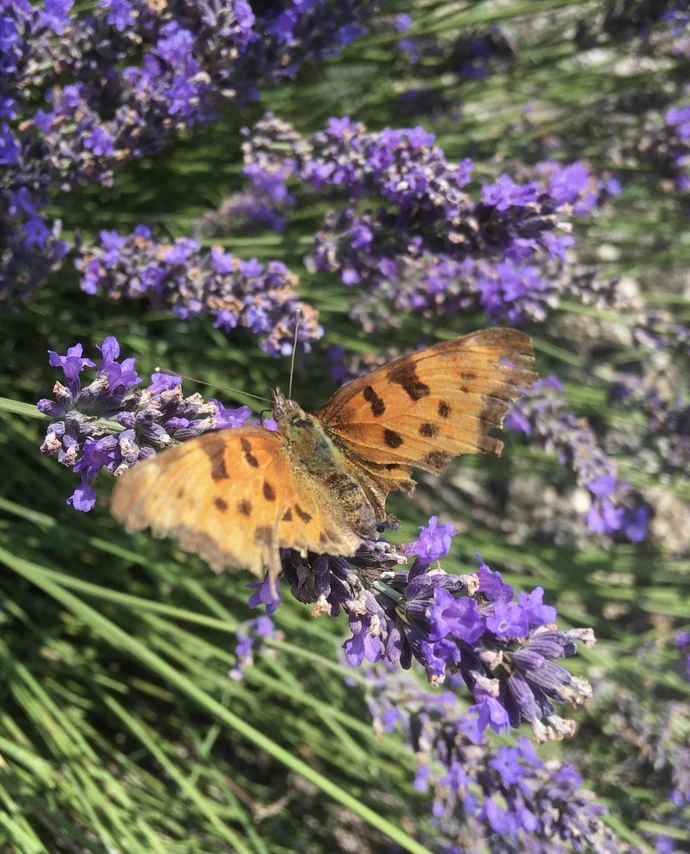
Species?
Polygonia c-album
